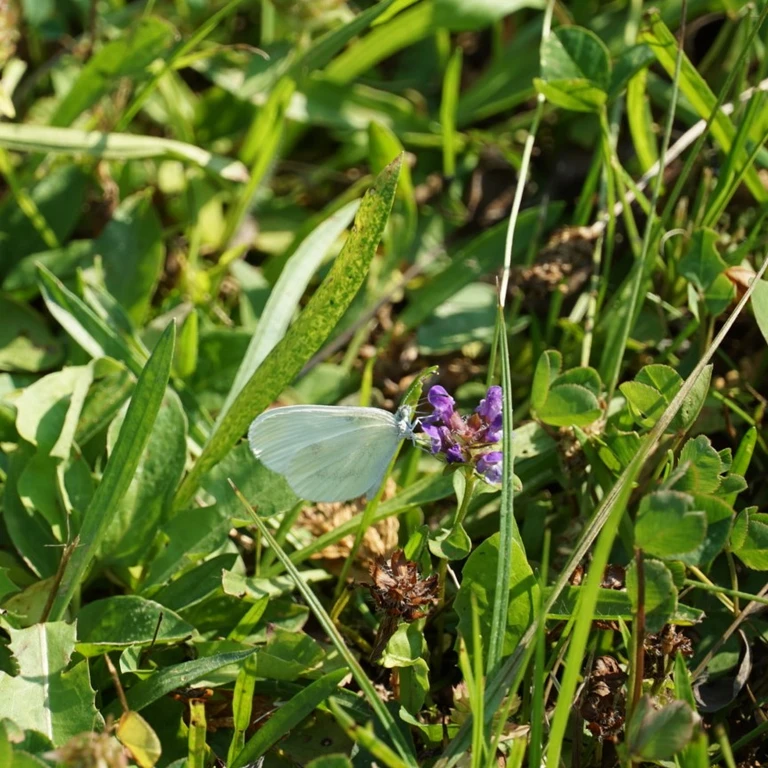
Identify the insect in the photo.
Leptidea sinapis/juvernica
